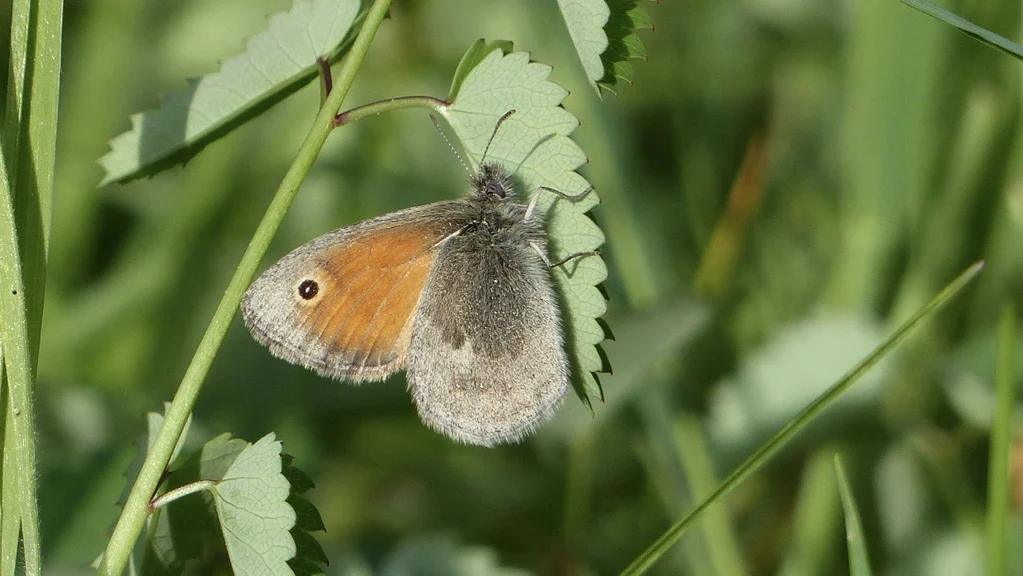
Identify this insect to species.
Coenonympha pamphilus
